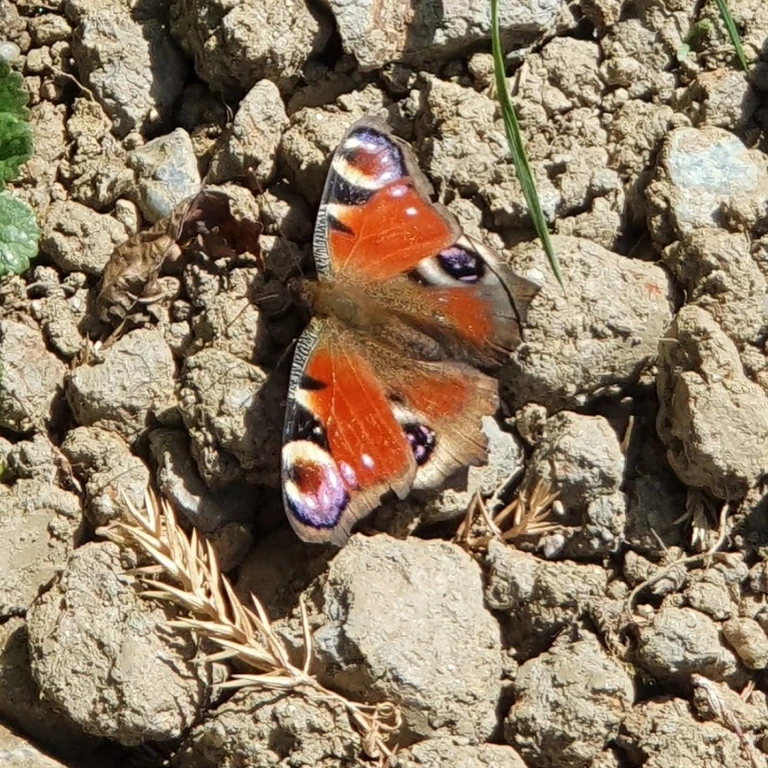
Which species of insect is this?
Aglais io
